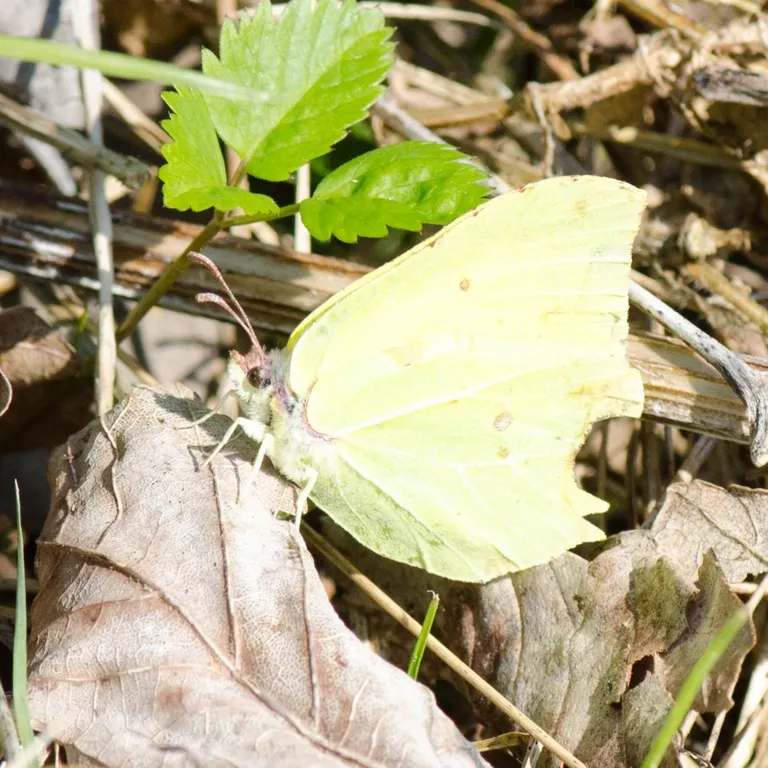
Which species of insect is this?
Gonepteryx rhamni
